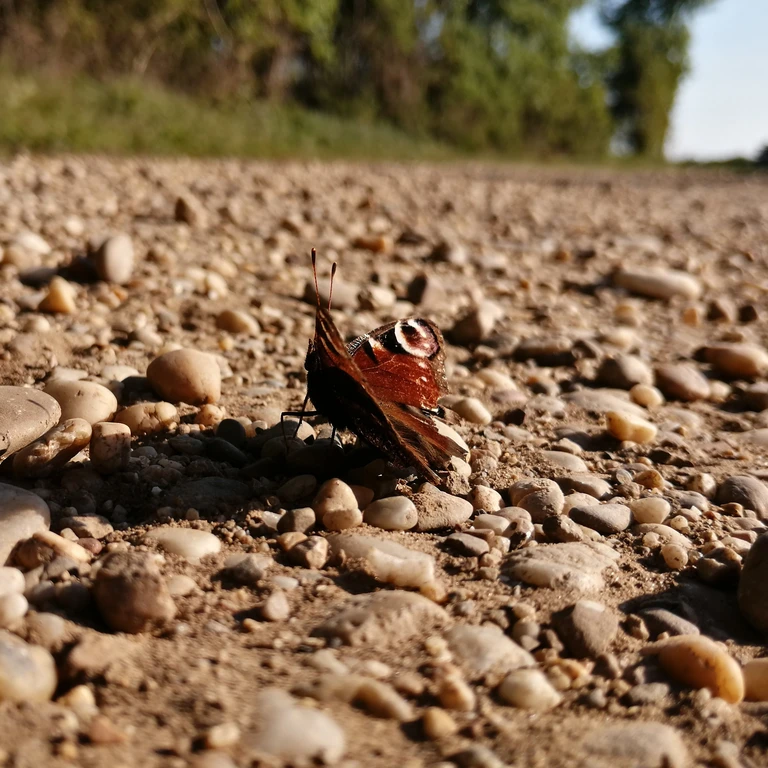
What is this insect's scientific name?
Aglais io
